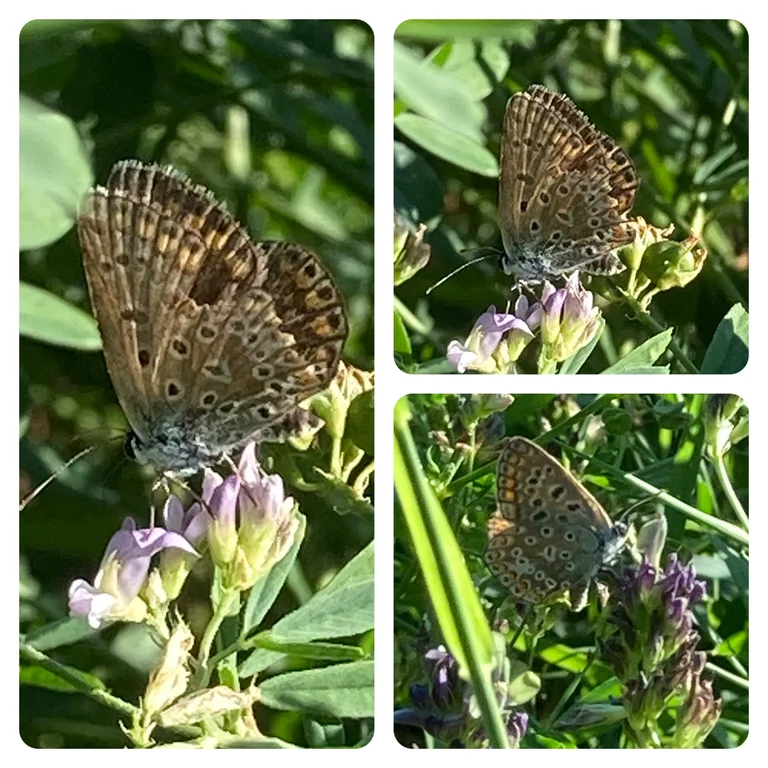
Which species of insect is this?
Polyommatus icarus
